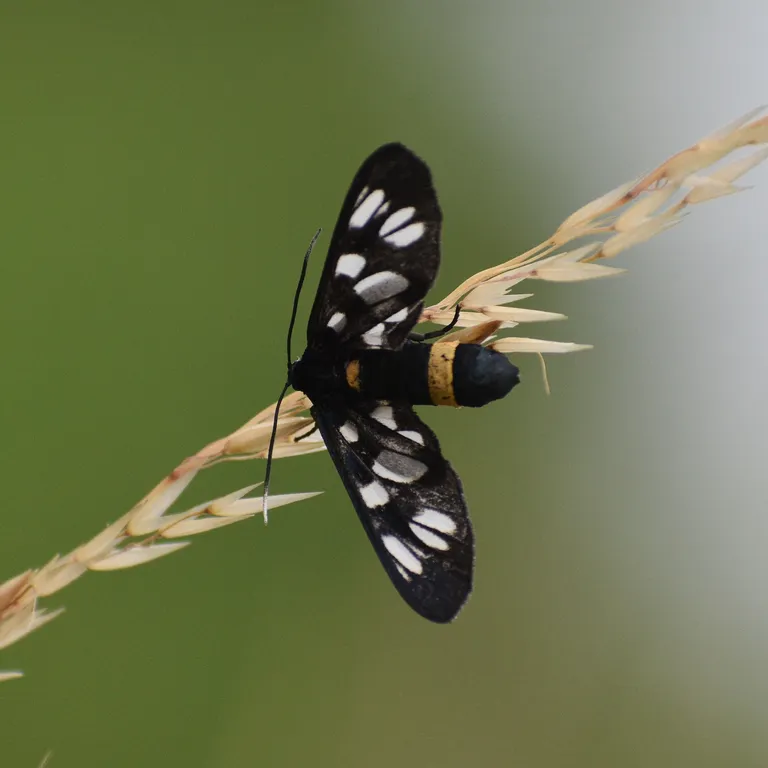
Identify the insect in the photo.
Amata phegea
